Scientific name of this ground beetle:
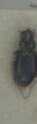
Bembidion schueppelii
